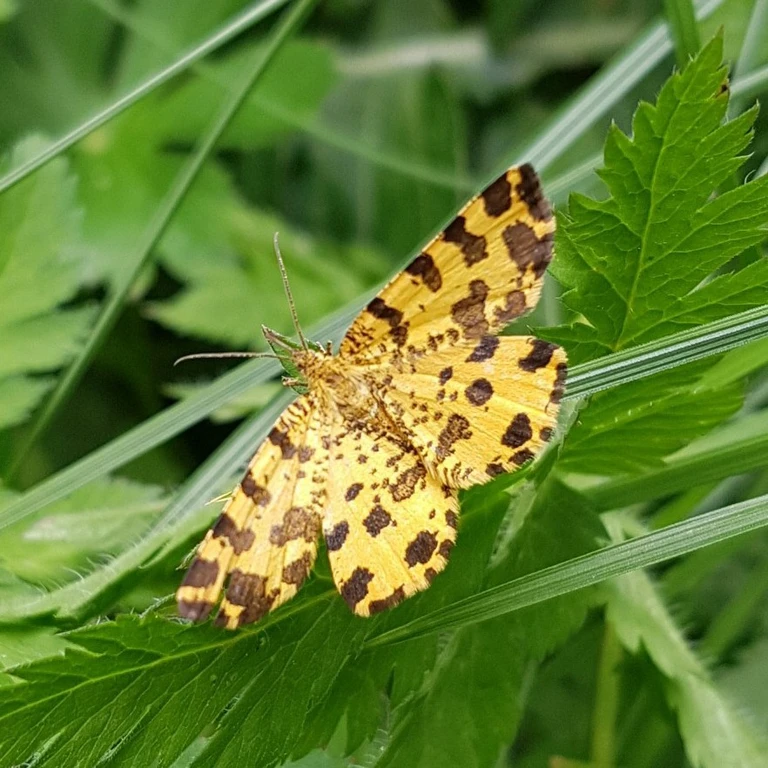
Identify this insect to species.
Pseudopanthera macularia
